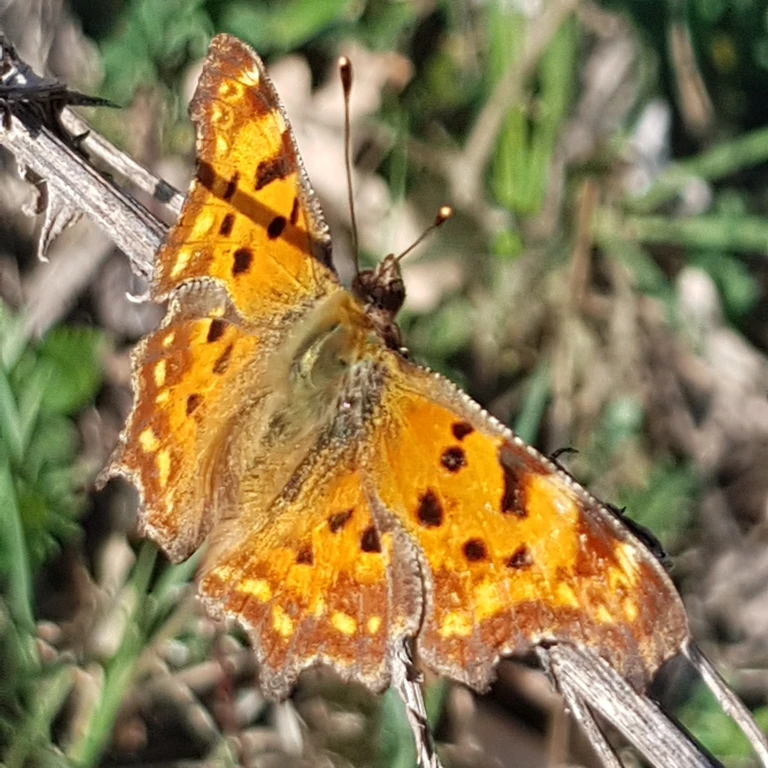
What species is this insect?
Polygonia c-album
